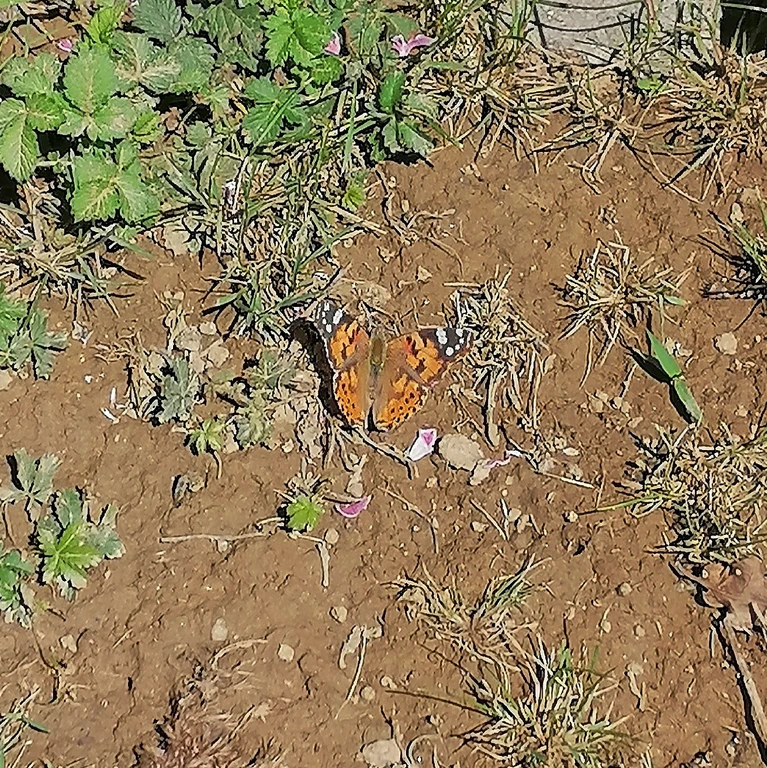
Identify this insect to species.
Vanessa cardui
